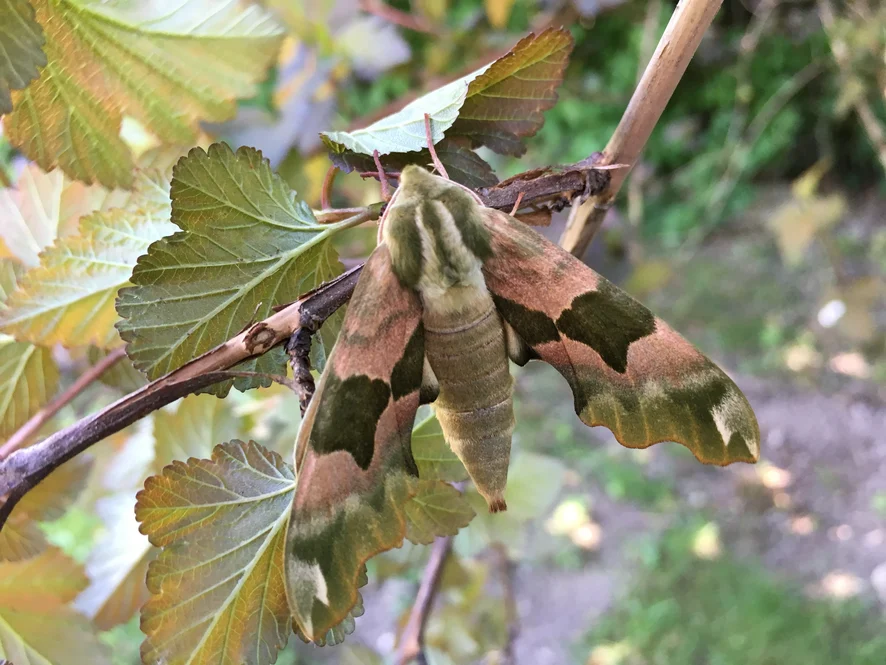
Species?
Mimas tiliae
